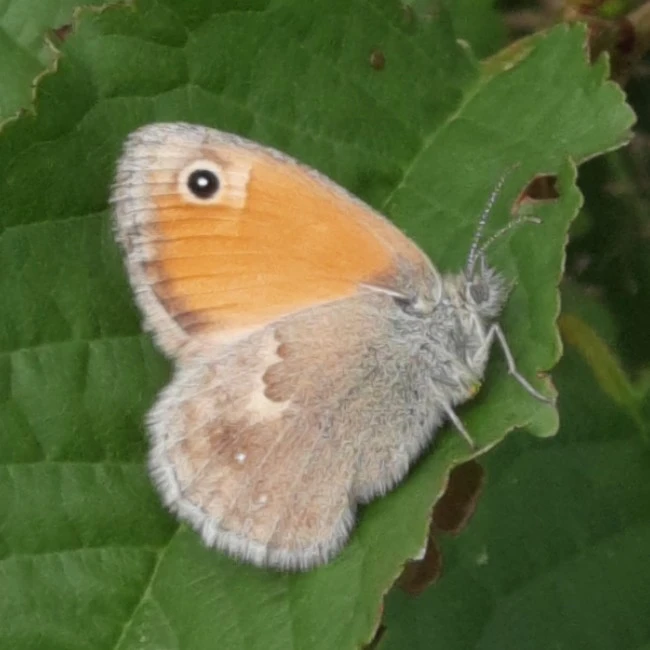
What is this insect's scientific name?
Coenonympha pamphilus
